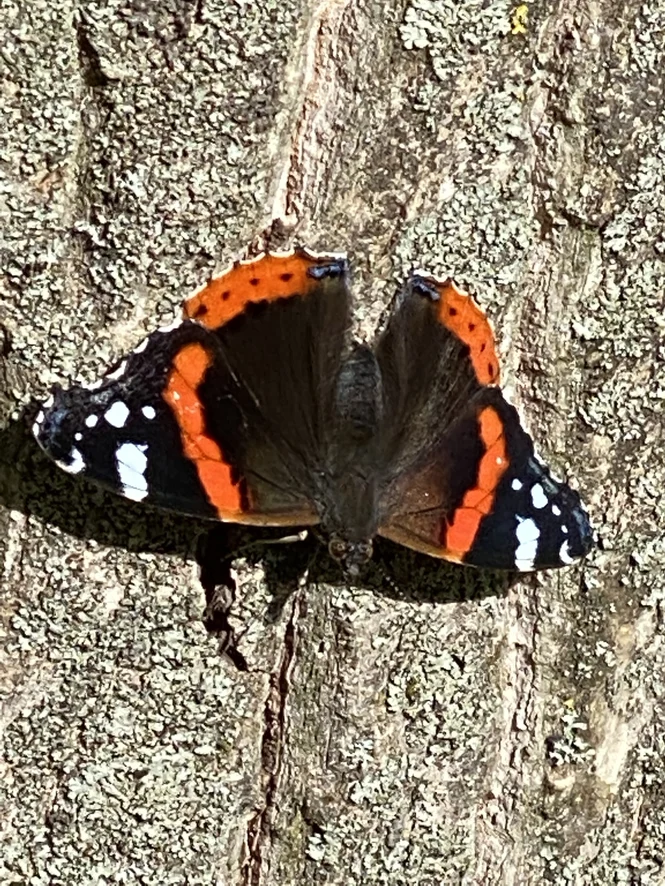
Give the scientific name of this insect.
Vanessa atalanta
